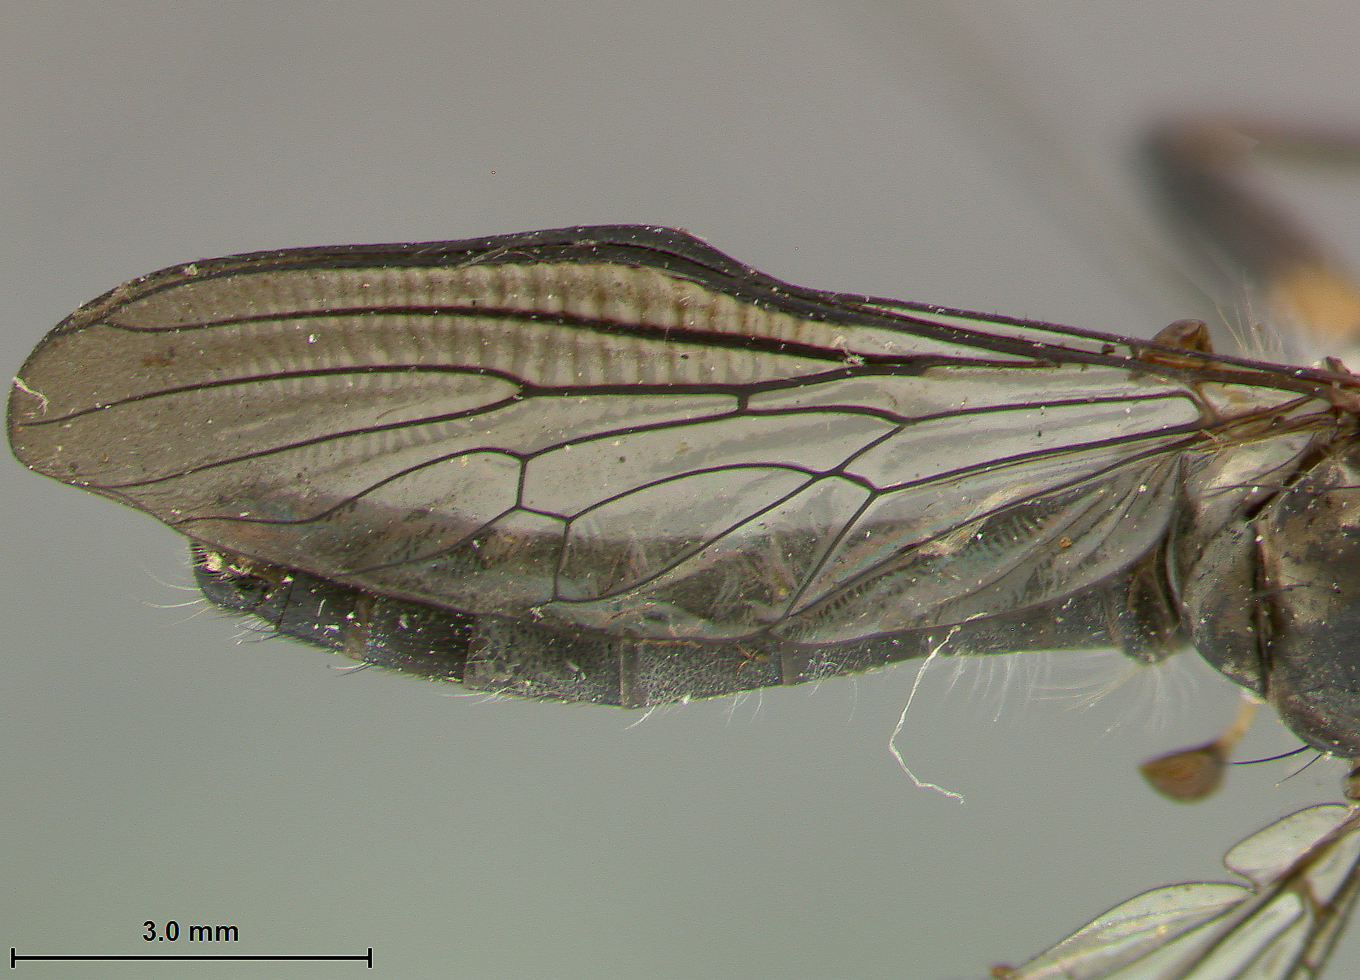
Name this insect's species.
Ommatius oreophilus
